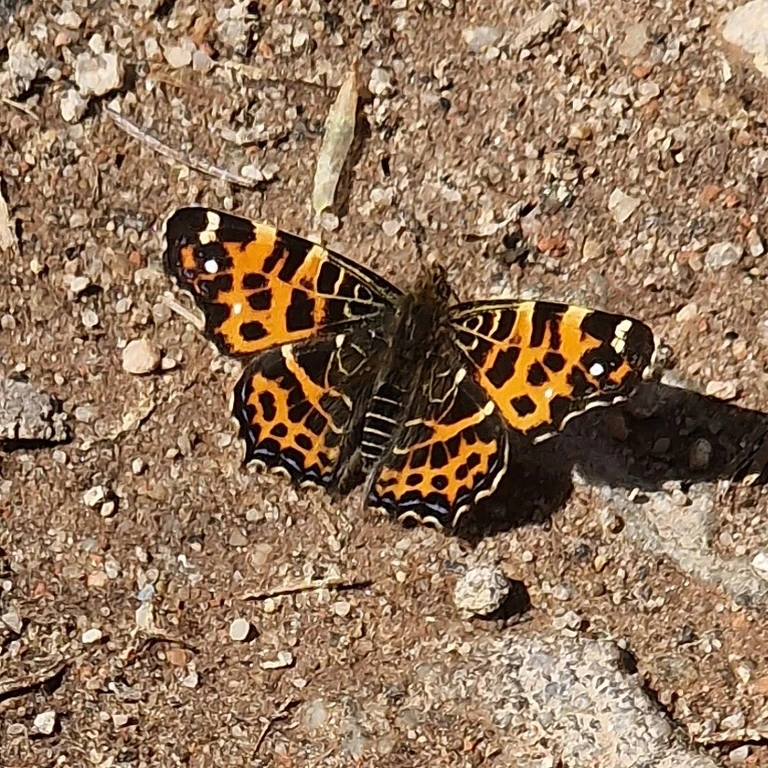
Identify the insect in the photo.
Araschnia levana
